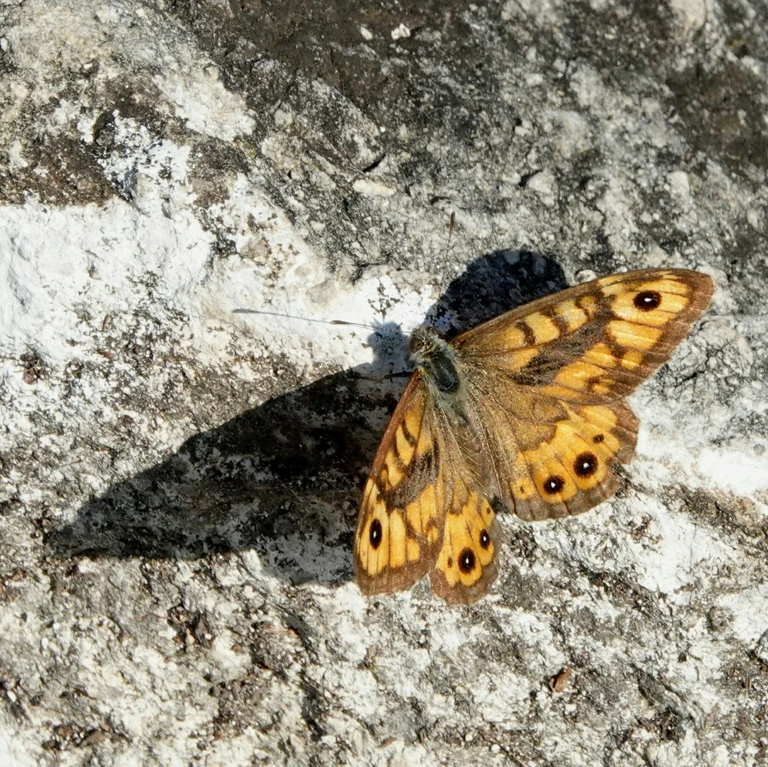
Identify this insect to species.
Lasiommata megera (also Pararge megera)
